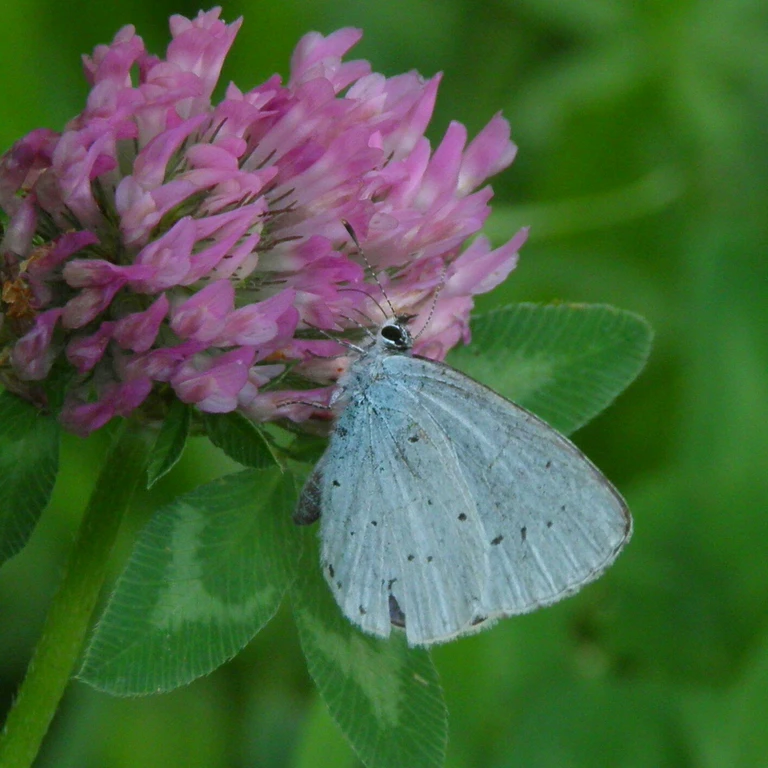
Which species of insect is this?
Celastrina argiolus
